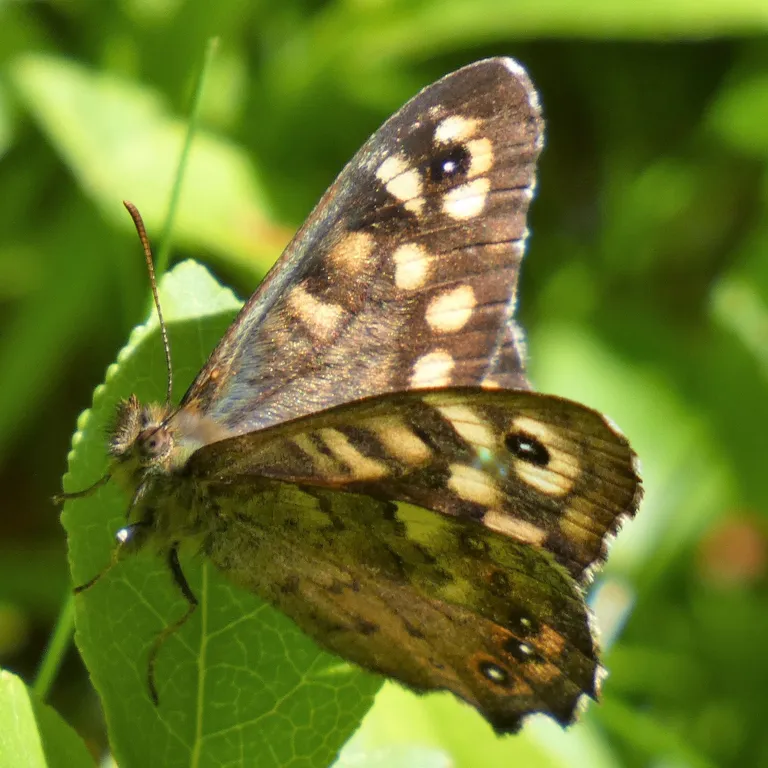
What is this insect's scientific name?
Pararge aegeria
